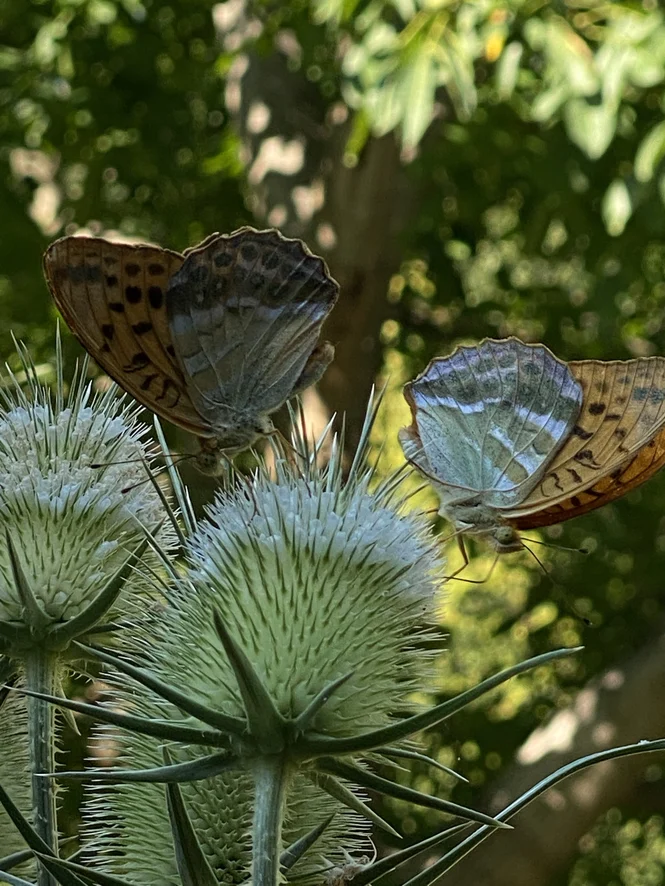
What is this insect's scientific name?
Argynnis paphia
